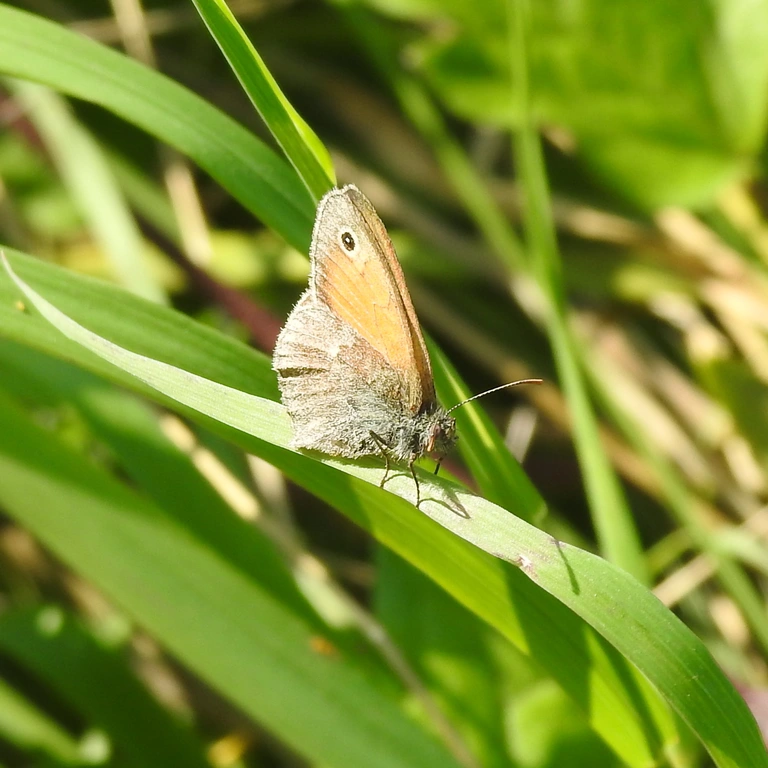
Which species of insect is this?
Coenonympha pamphilus
